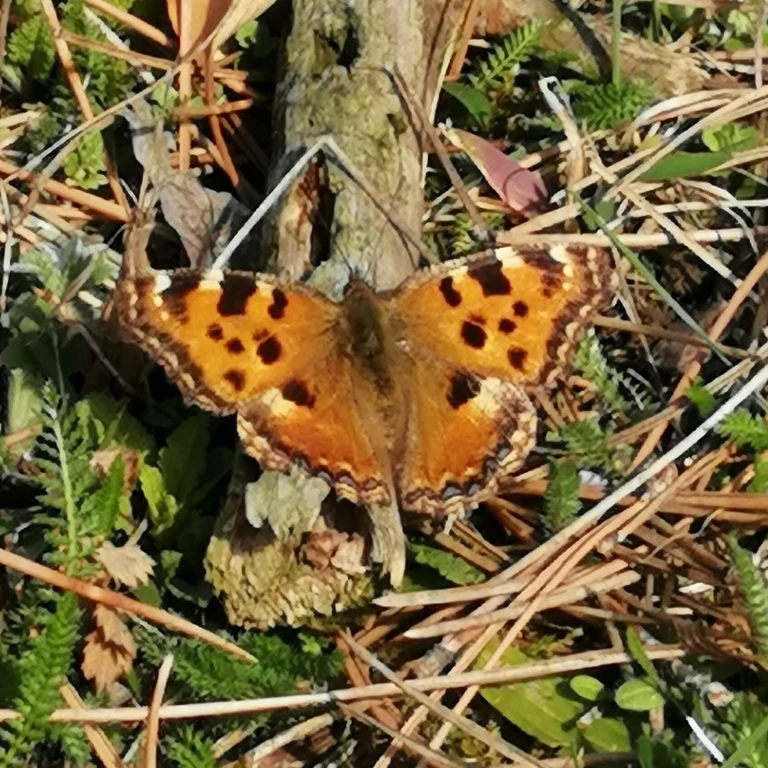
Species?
Nymphalis polychloros
